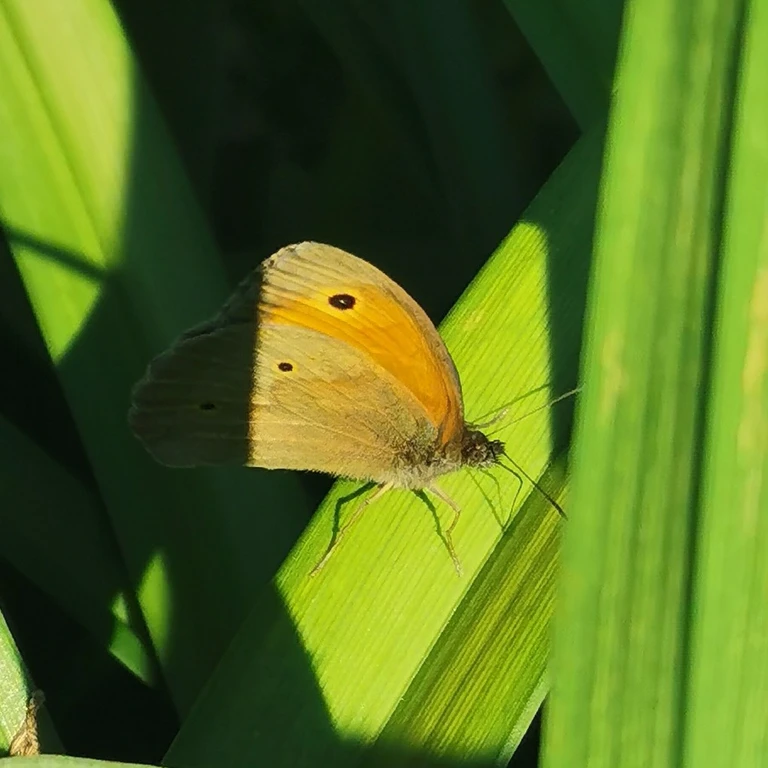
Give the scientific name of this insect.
Maniola jurtina
